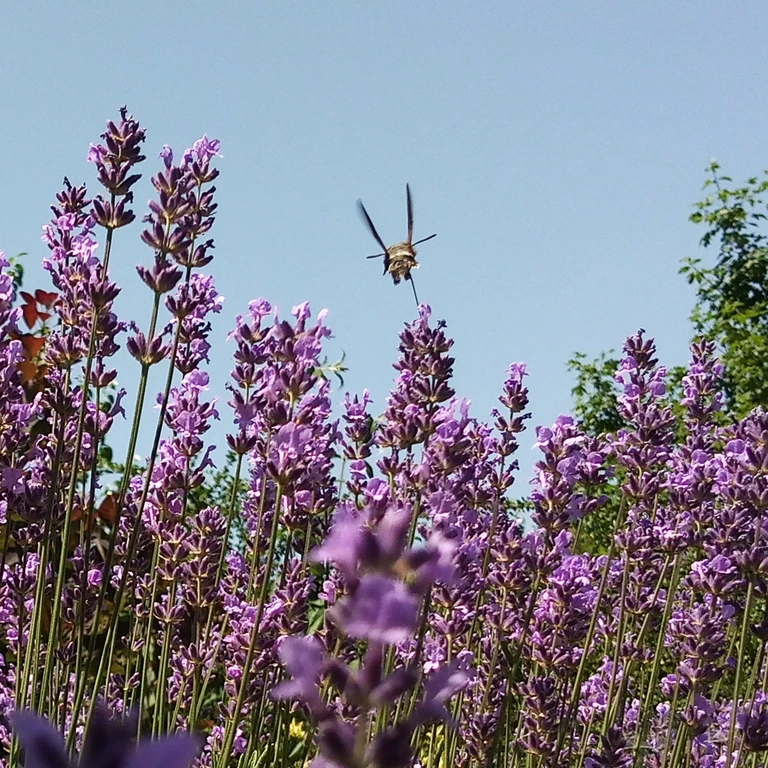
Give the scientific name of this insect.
Macroglossum stellatarum
